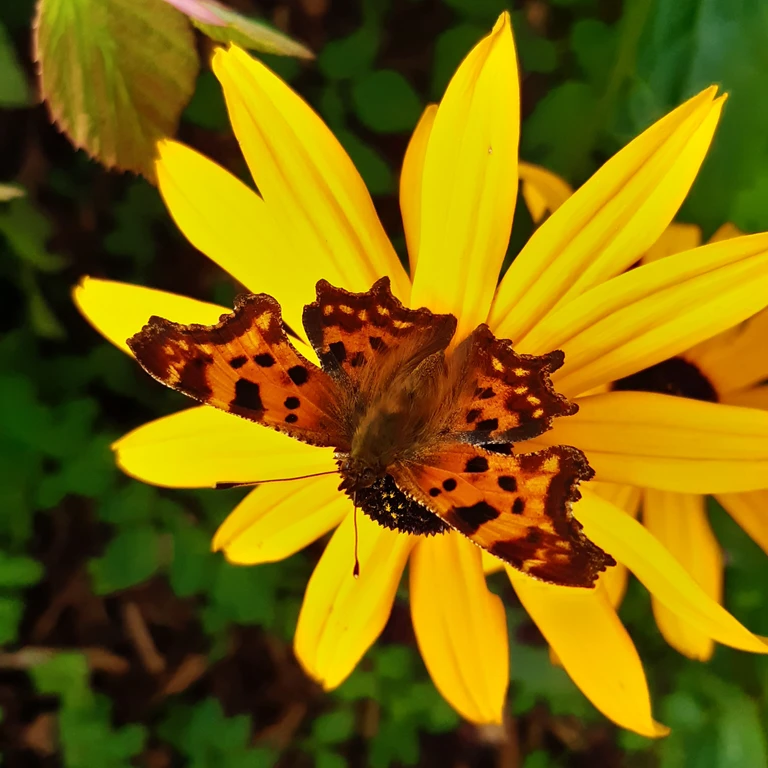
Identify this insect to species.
Polygonia c-album
